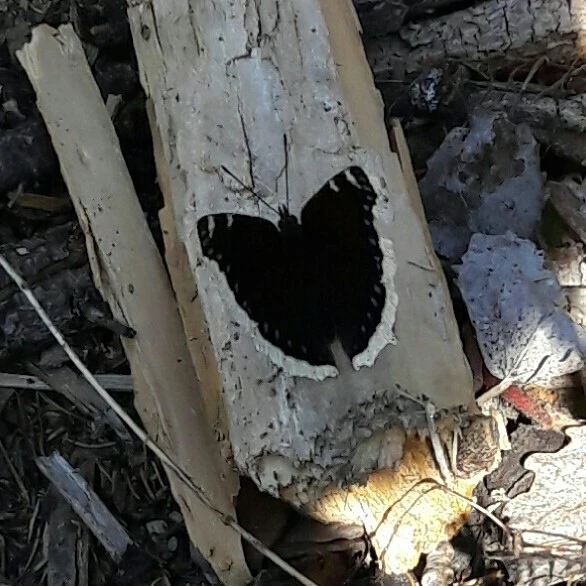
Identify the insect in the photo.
Nymphalis antiopa
